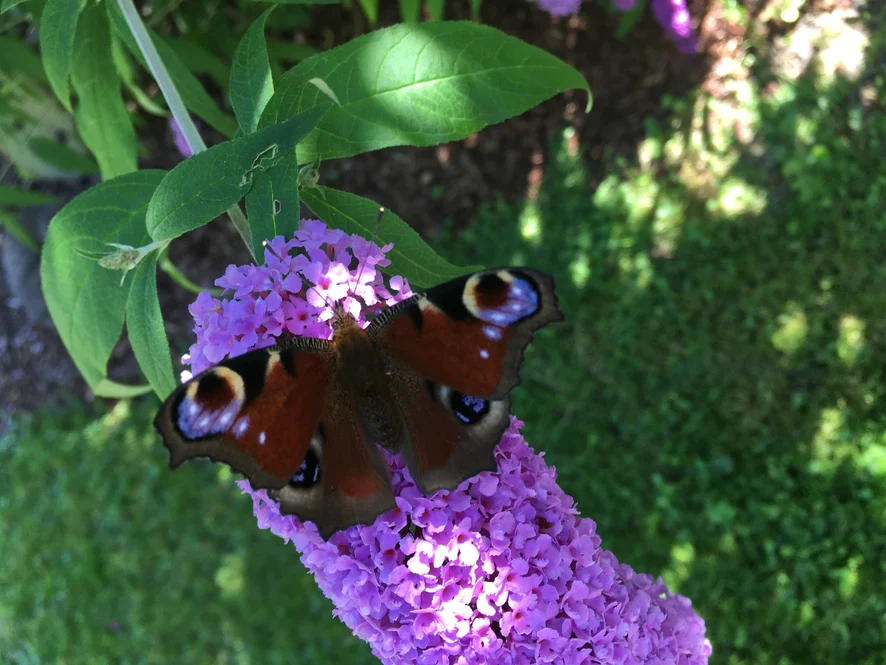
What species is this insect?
Aglais io
